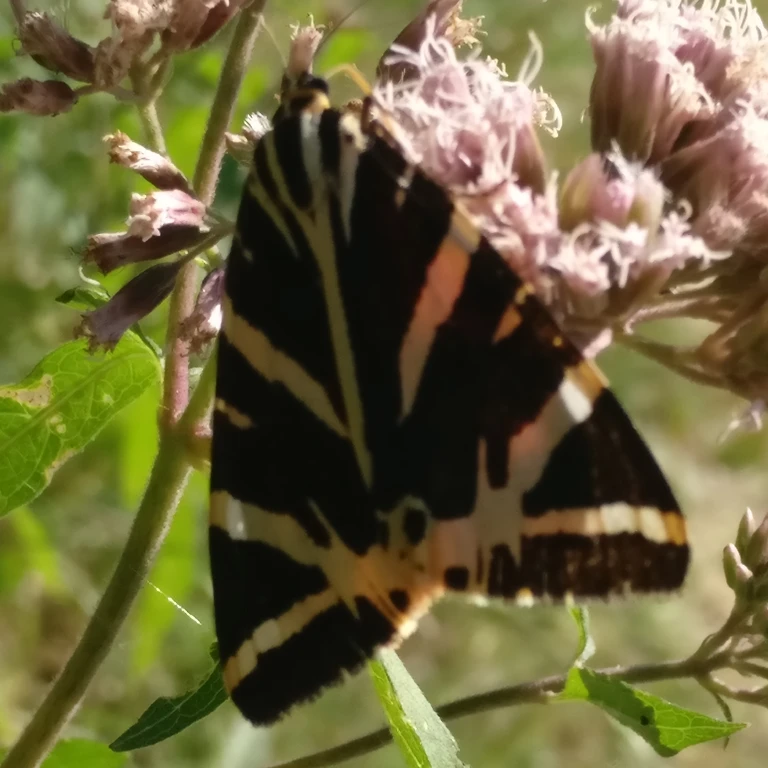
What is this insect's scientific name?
Euplagia quadripunctaria
